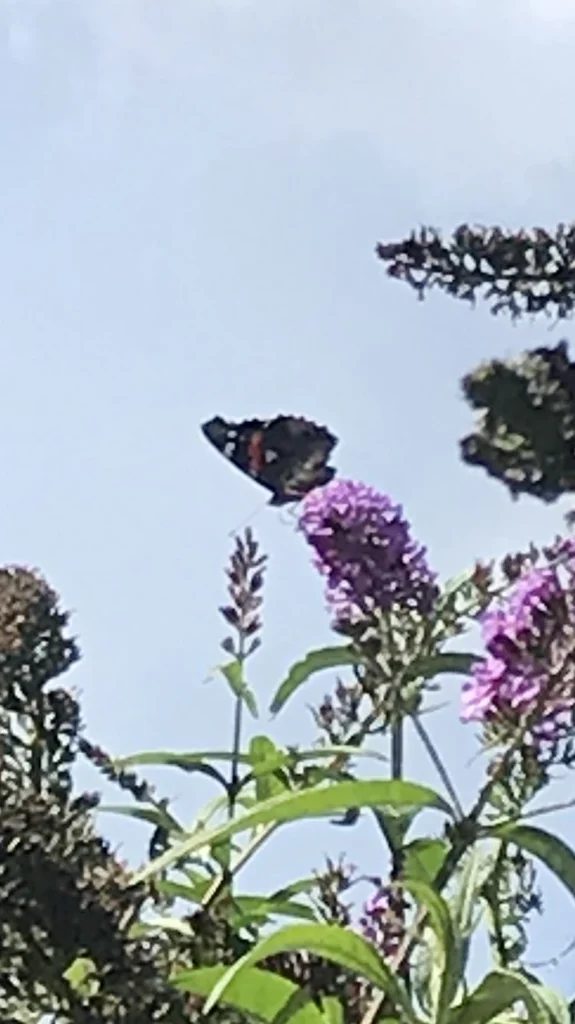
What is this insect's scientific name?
Vanessa atalanta
